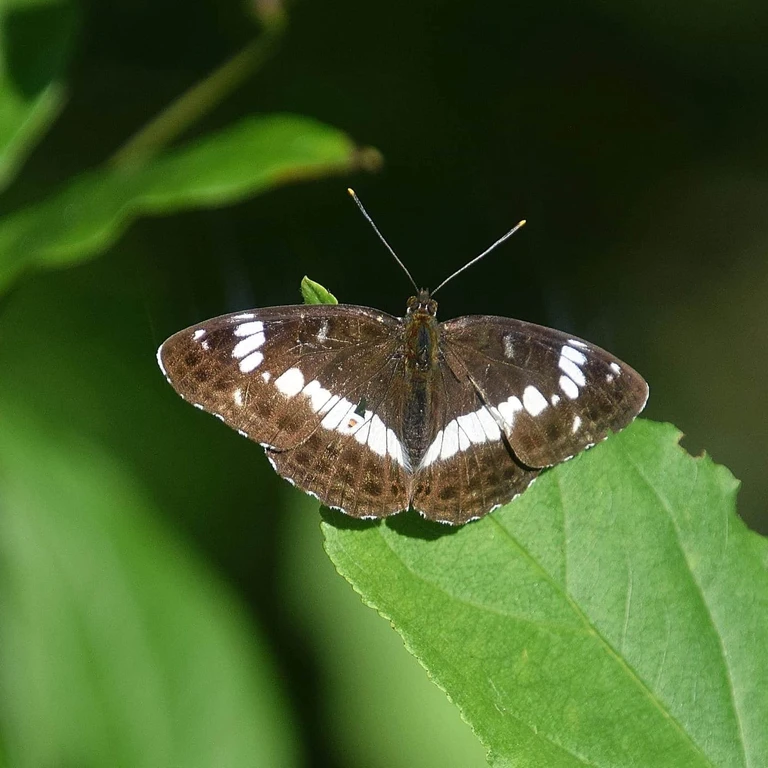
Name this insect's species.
Limenitis camilla (also Ladoga camilla)
